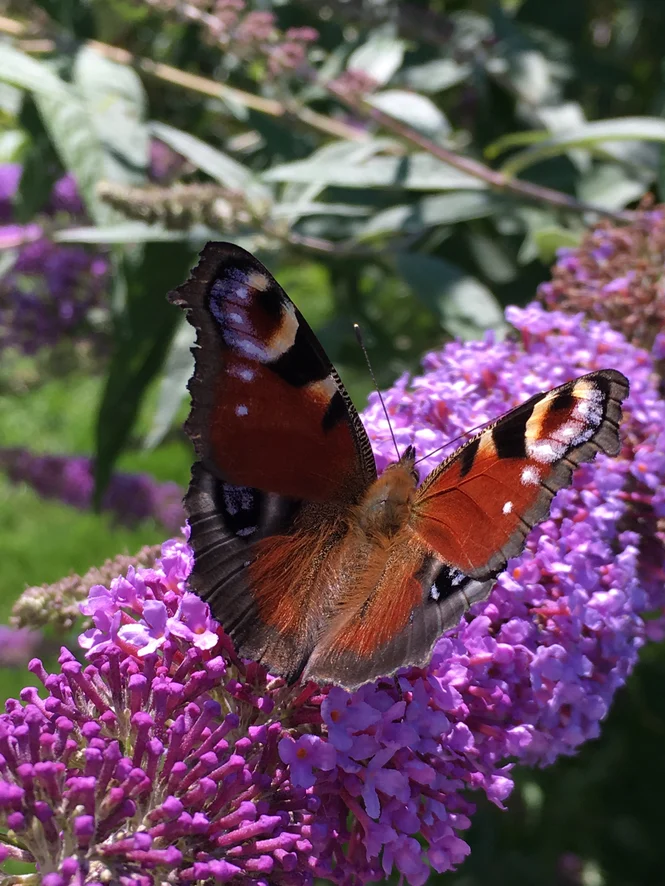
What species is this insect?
Aglais io
